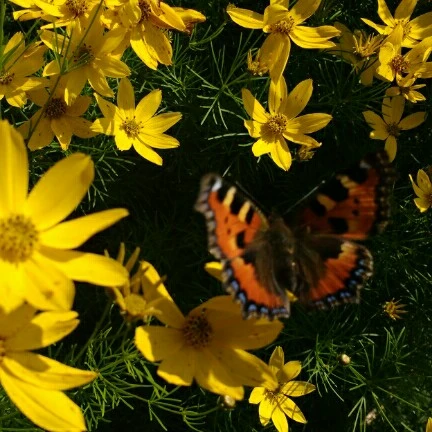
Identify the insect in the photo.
Aglais urticae
